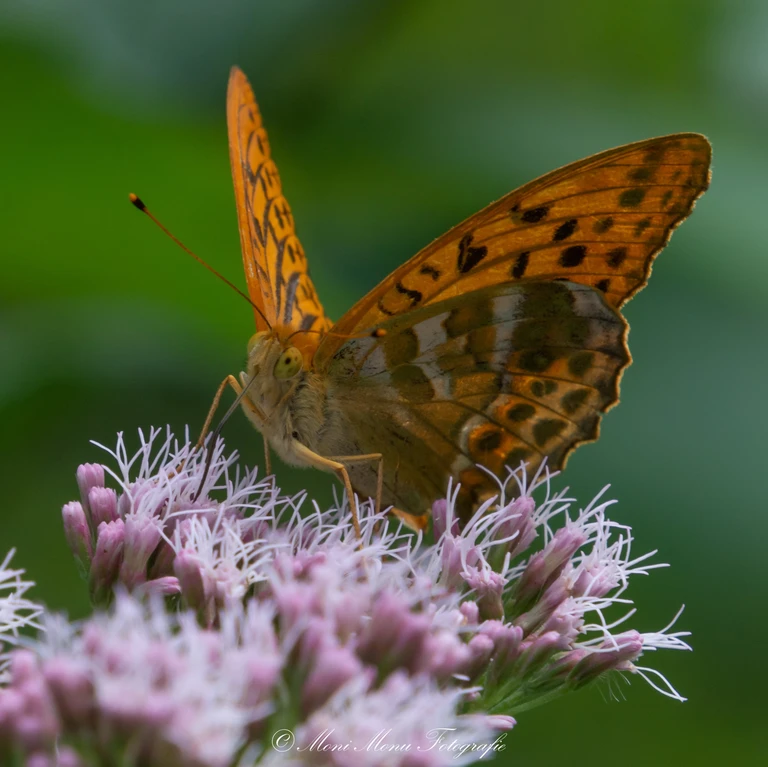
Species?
Argynnis paphia
